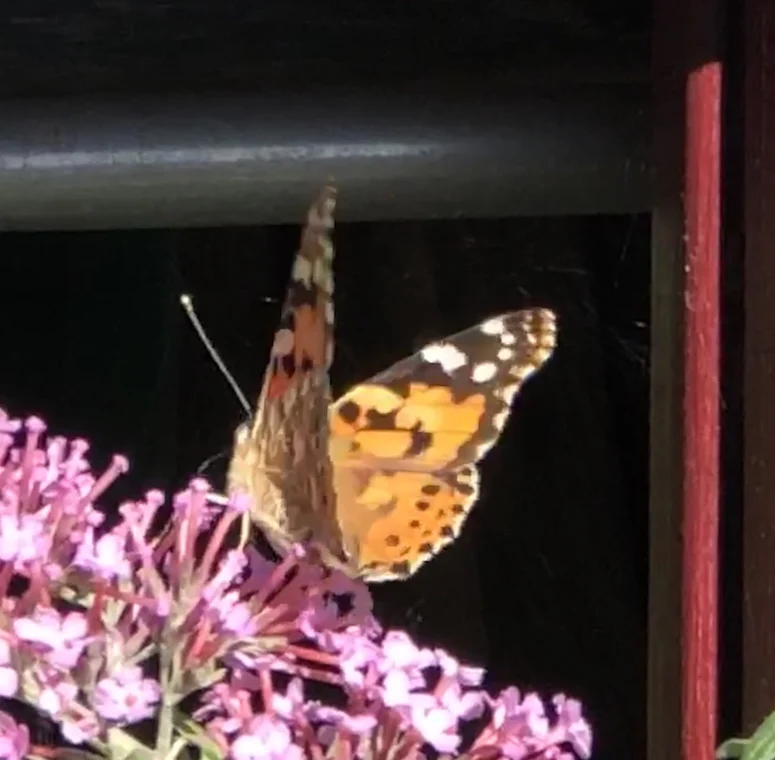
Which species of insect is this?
Vanessa cardui
